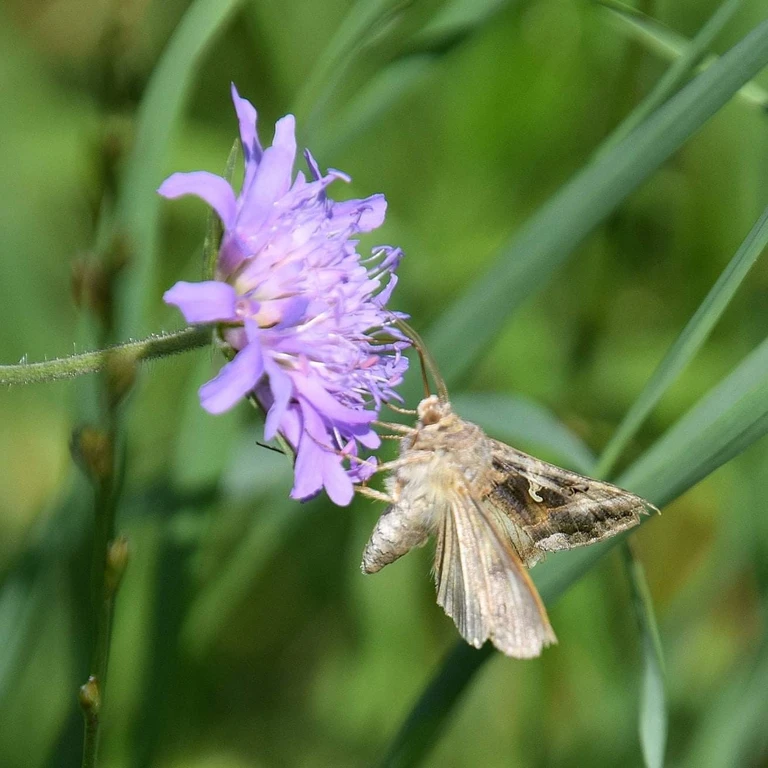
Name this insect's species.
Autographa gamma
